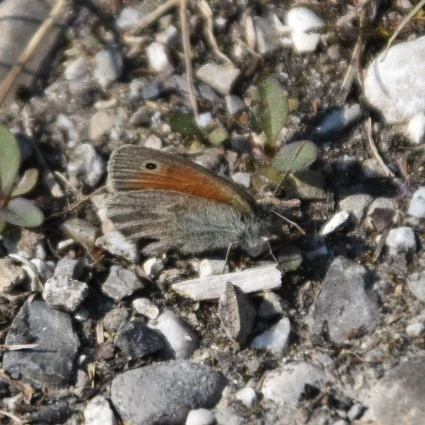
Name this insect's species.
Coenonympha pamphilus
